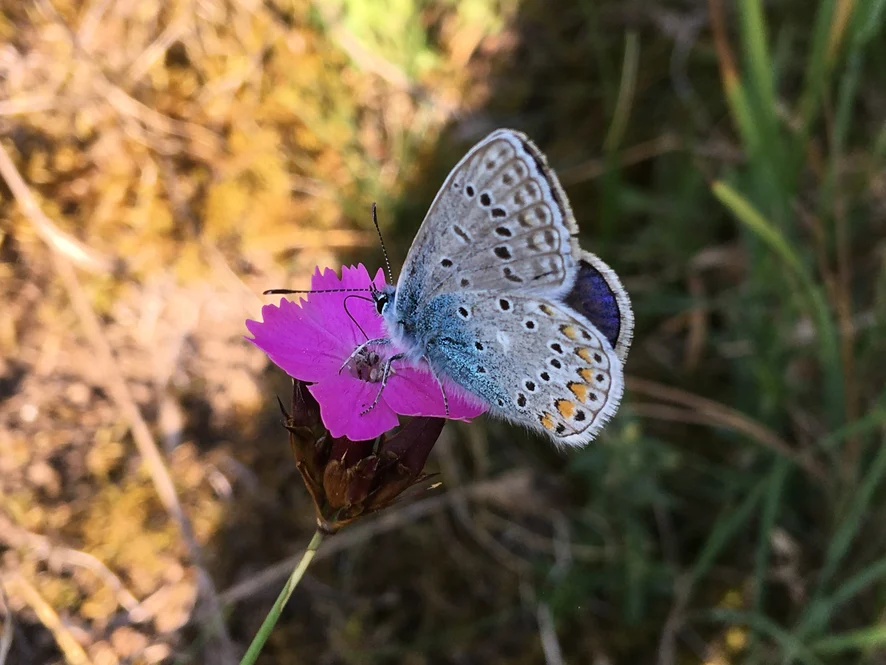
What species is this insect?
Polyommatus icarus
